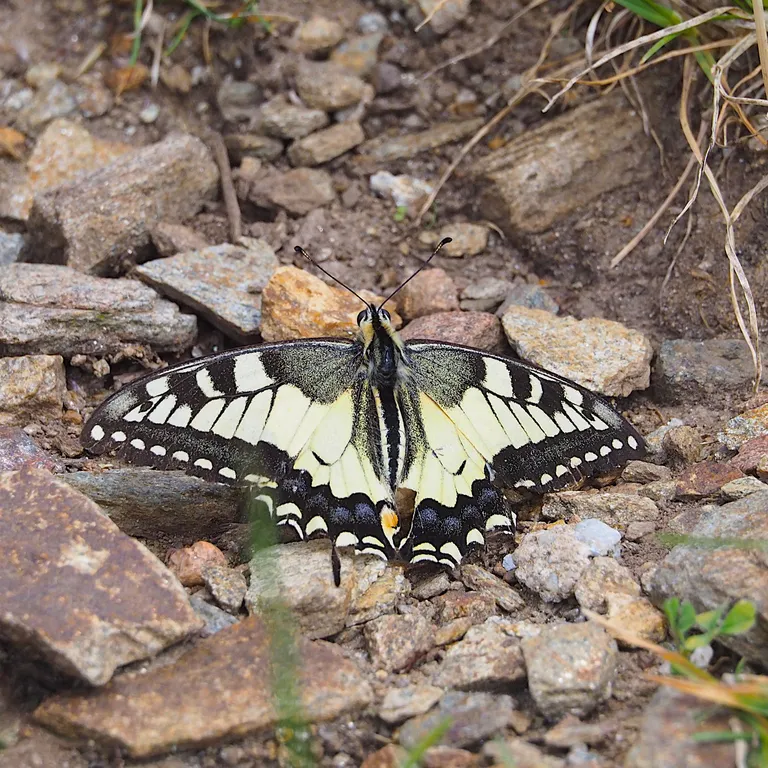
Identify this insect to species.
Papilio machaon
